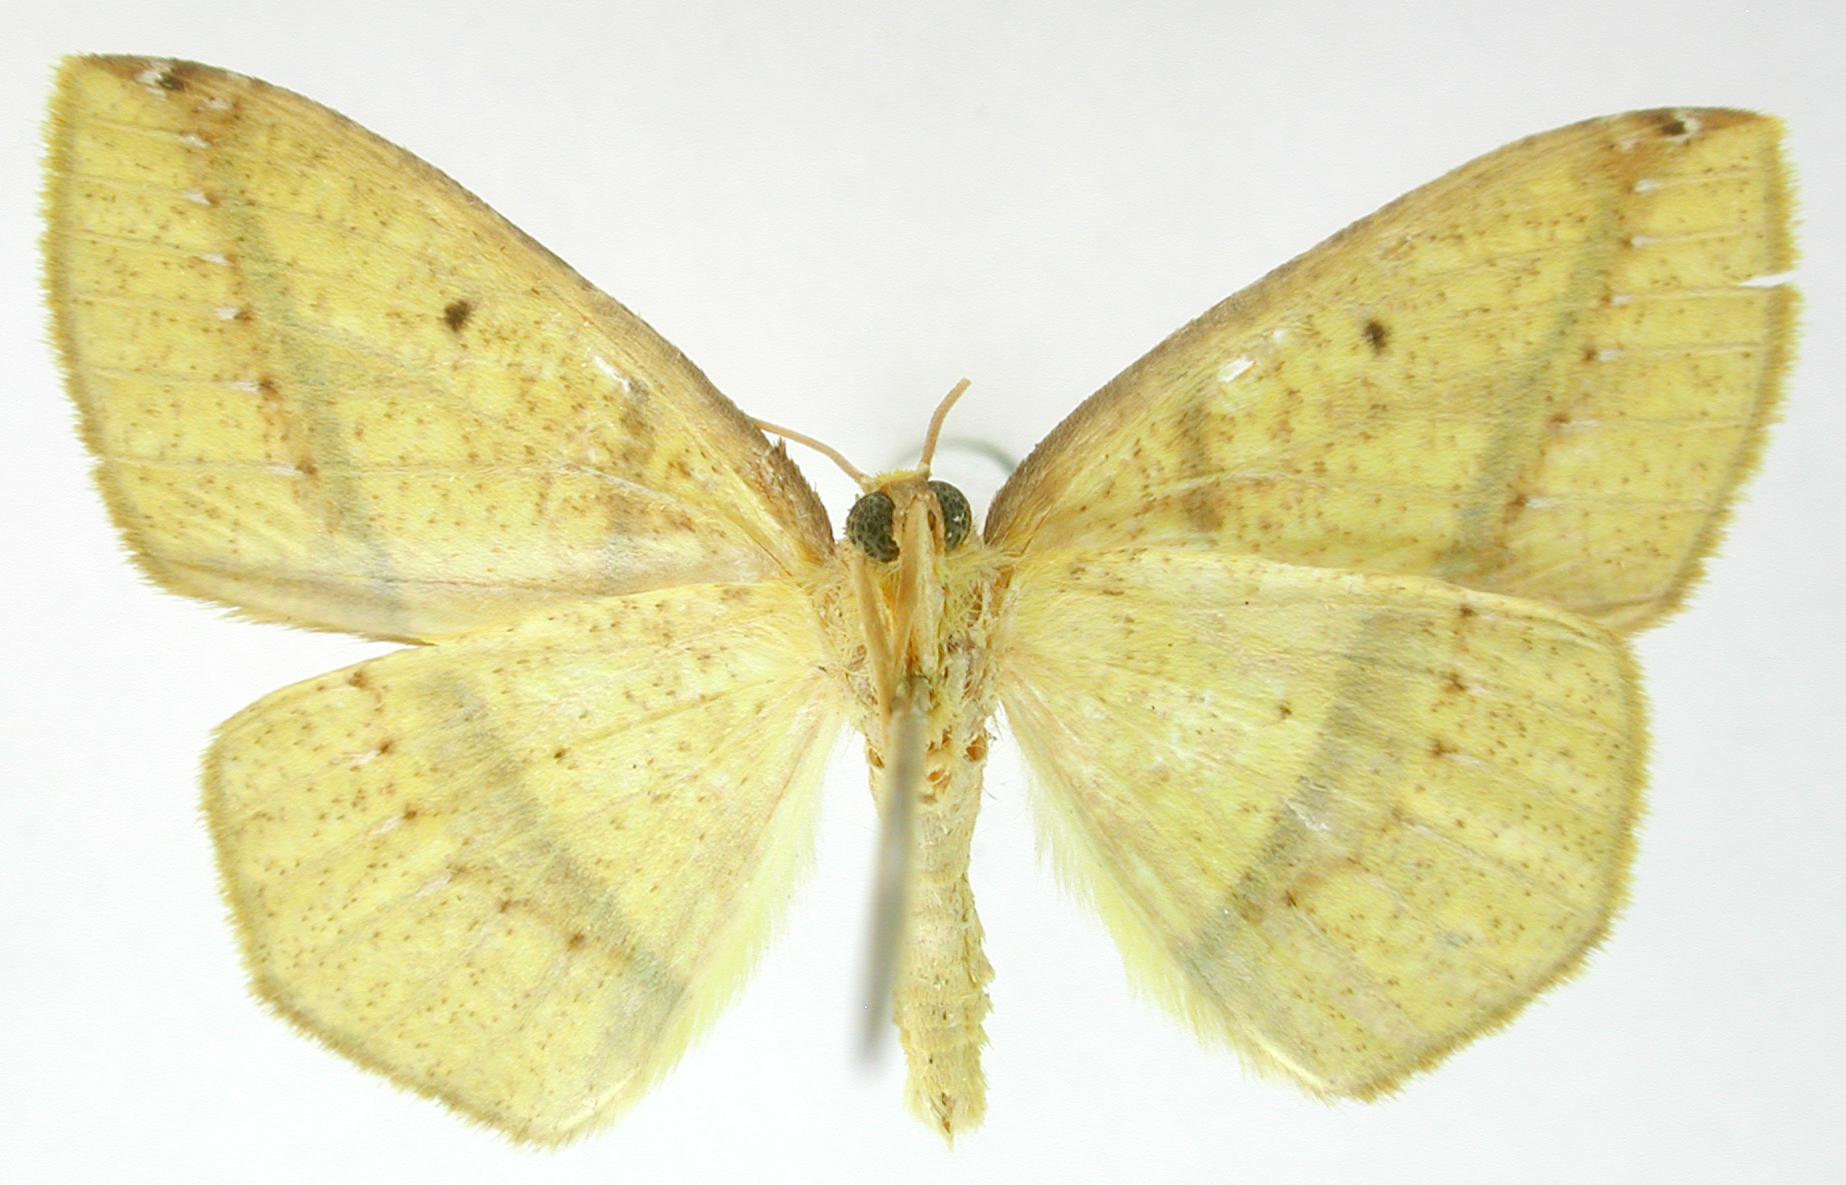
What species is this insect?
Periclina daldama
